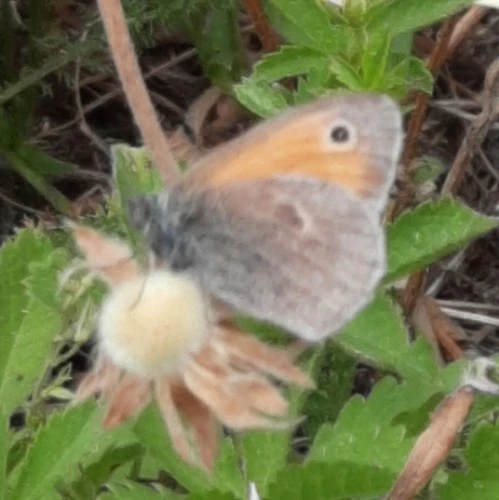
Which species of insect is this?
Coenonympha pamphilus
